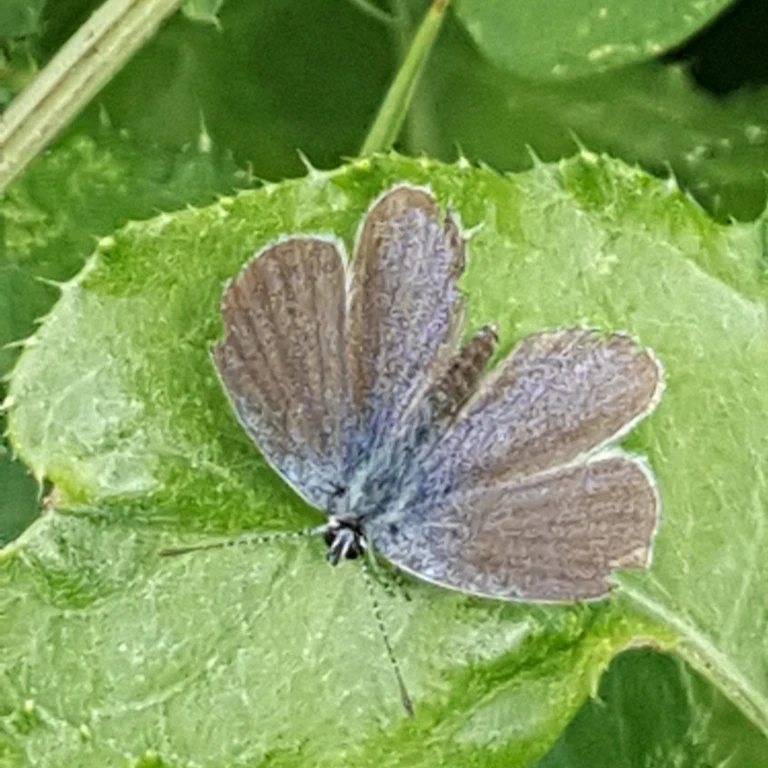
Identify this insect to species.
Cupido argiades (also Elkalyce argiades)
